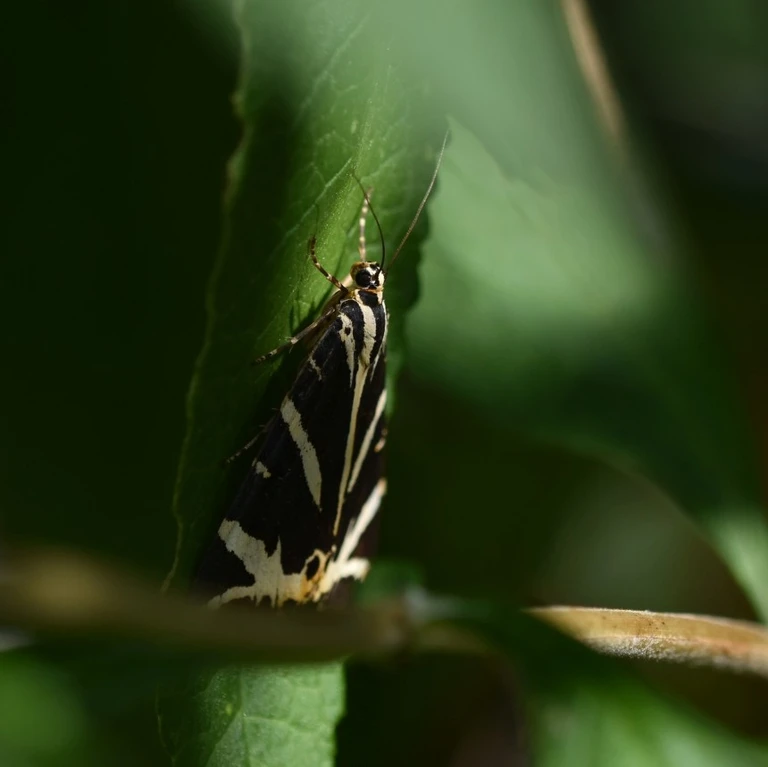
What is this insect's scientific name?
Euplagia quadripunctaria
